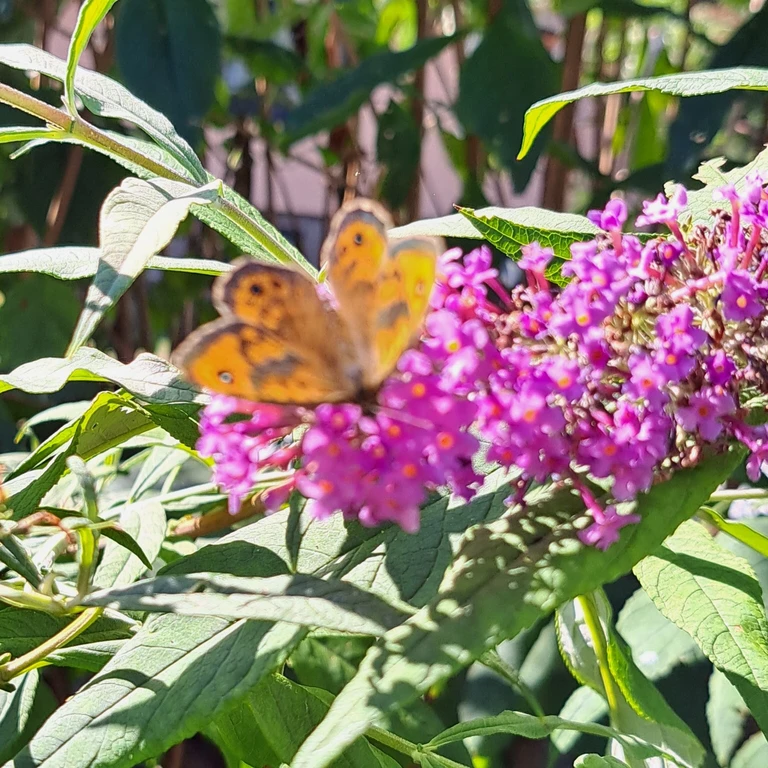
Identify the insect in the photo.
Lasiommata megera (also Pararge megera)
